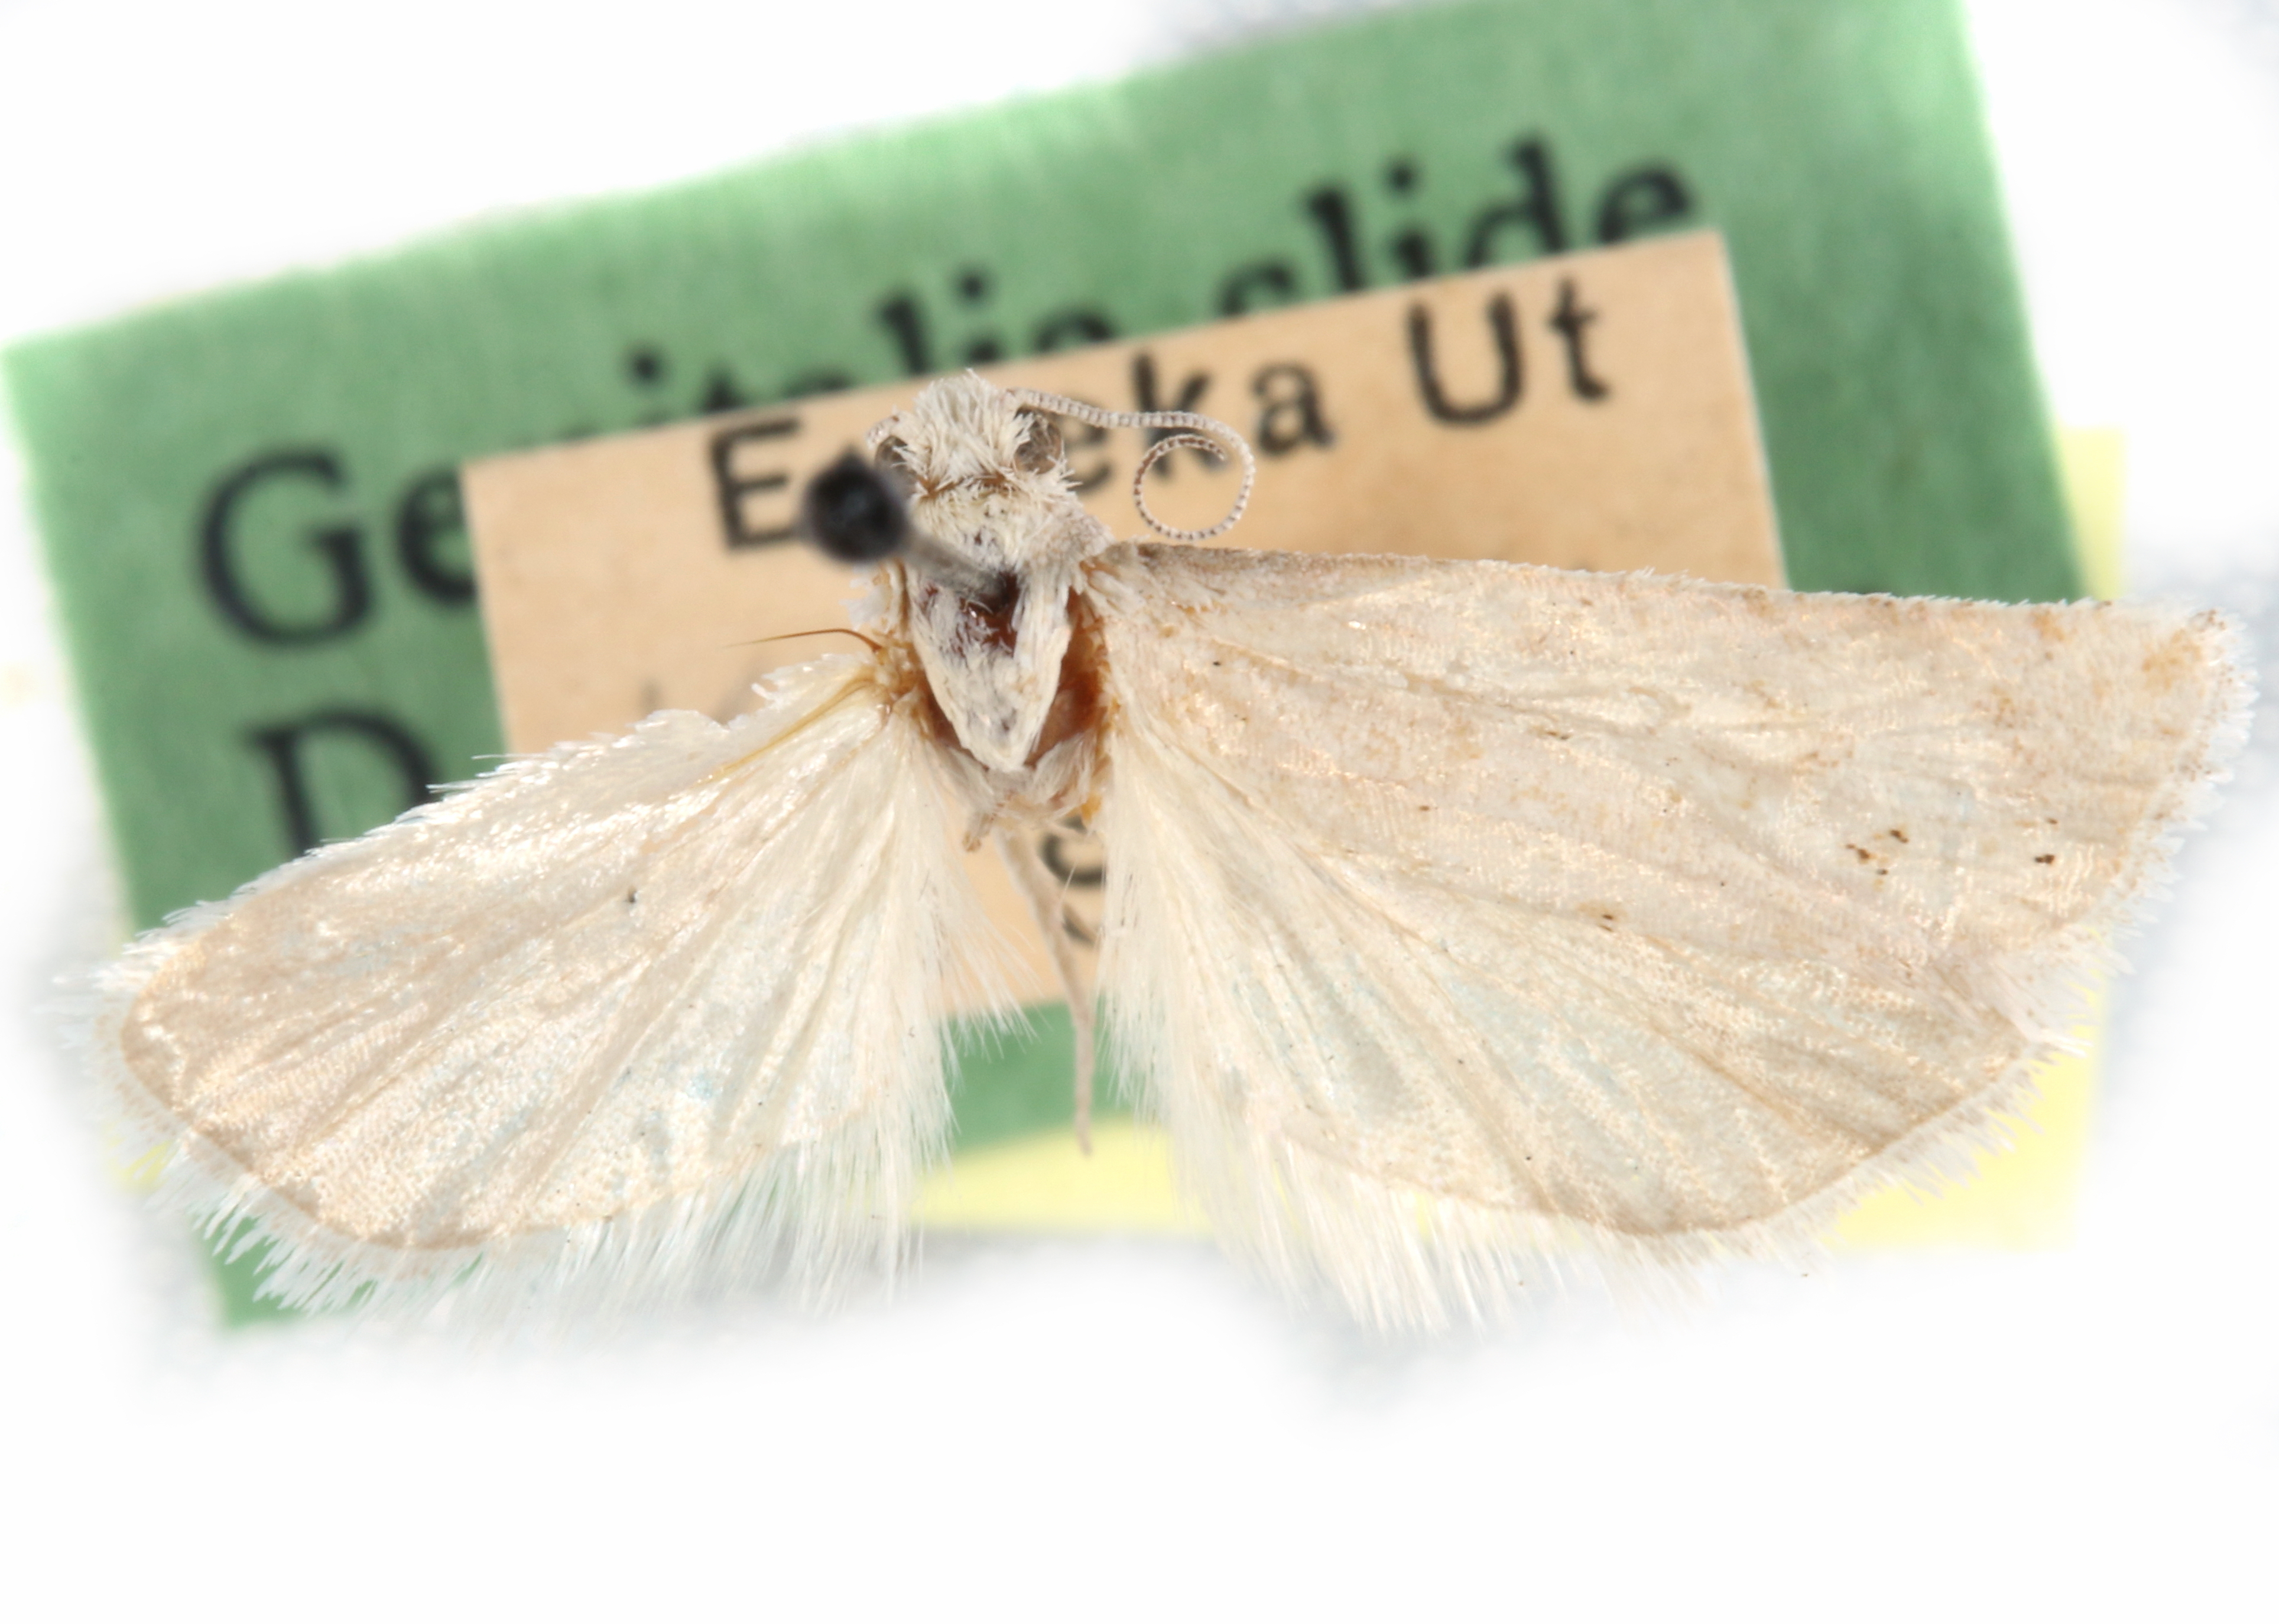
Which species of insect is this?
Pelochrista larana
